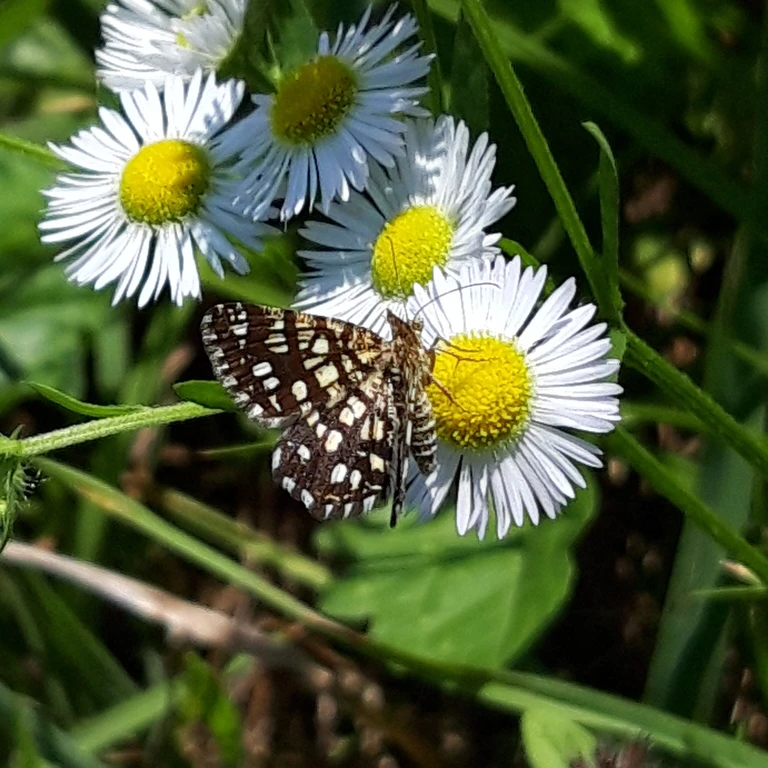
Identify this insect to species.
Chiasmia clathrata
